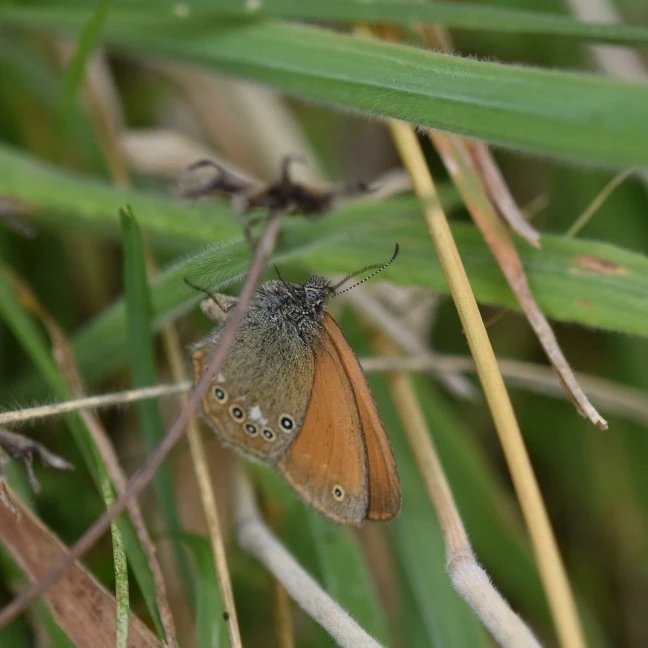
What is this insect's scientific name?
Coenonympha glycerion (also Coenonympha iphis)
